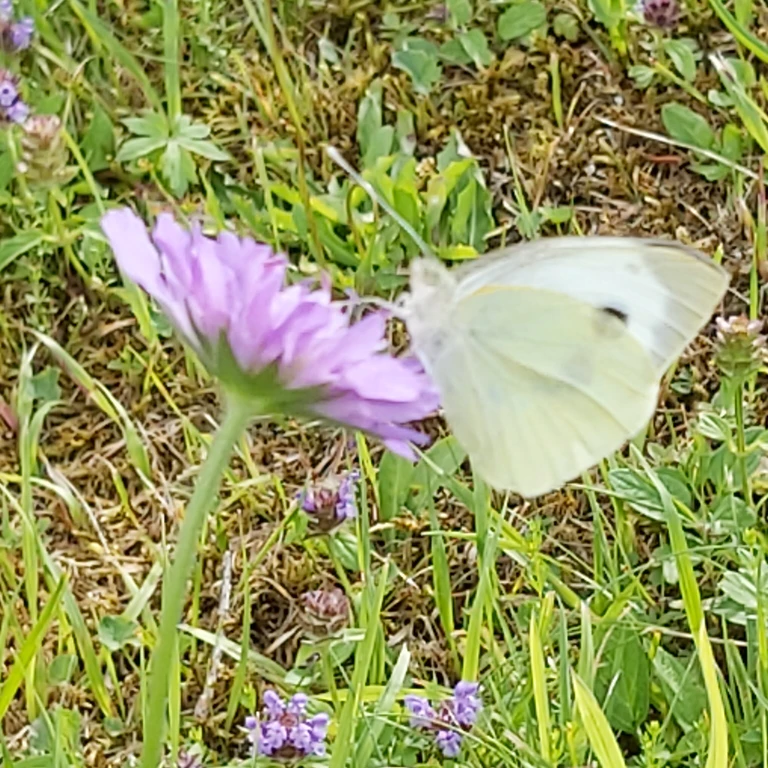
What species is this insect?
Pieris brassicae
